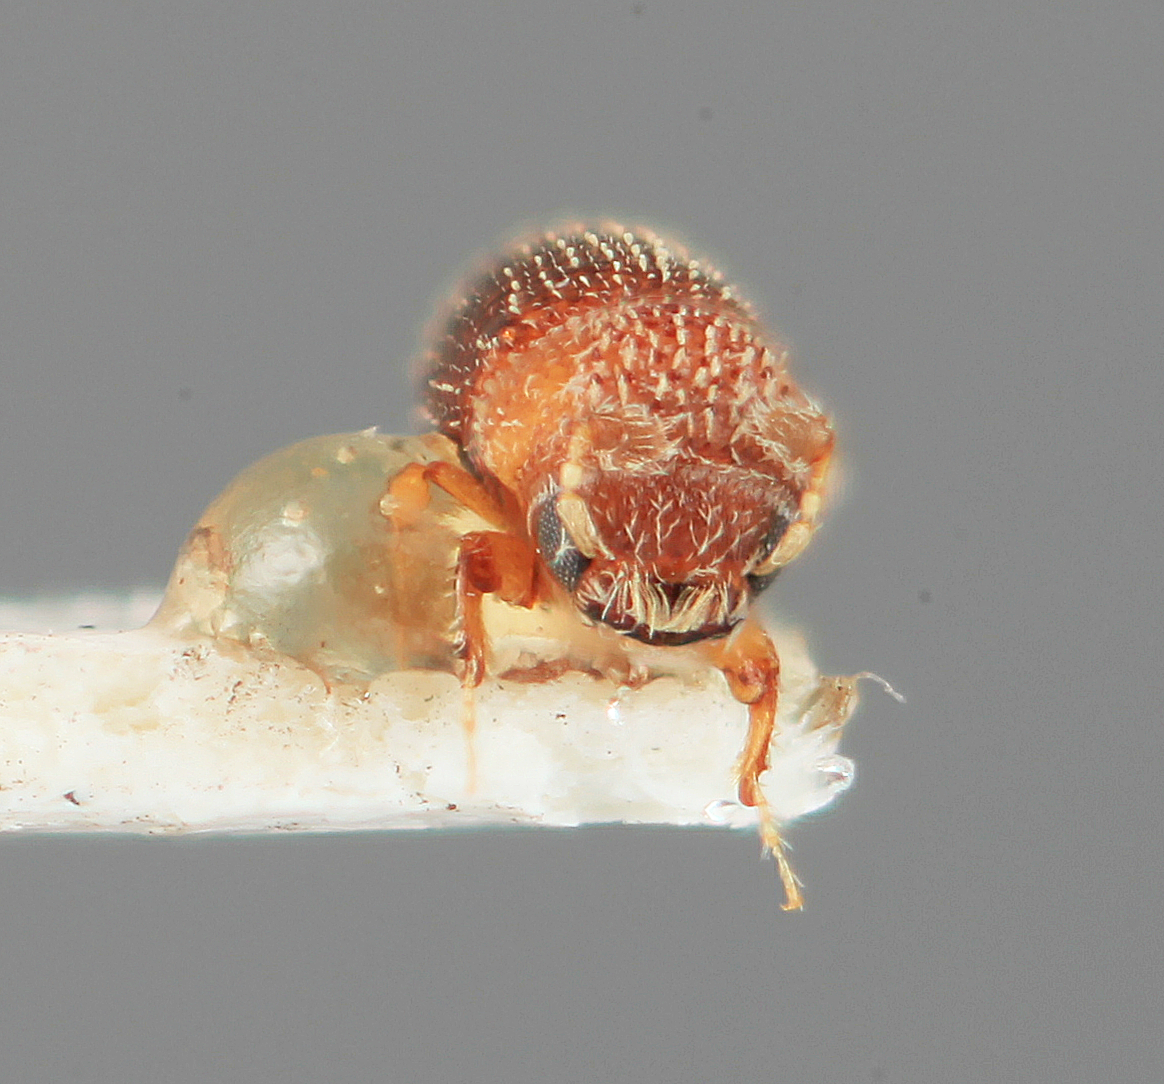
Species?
Cryptulocleptus mirus
